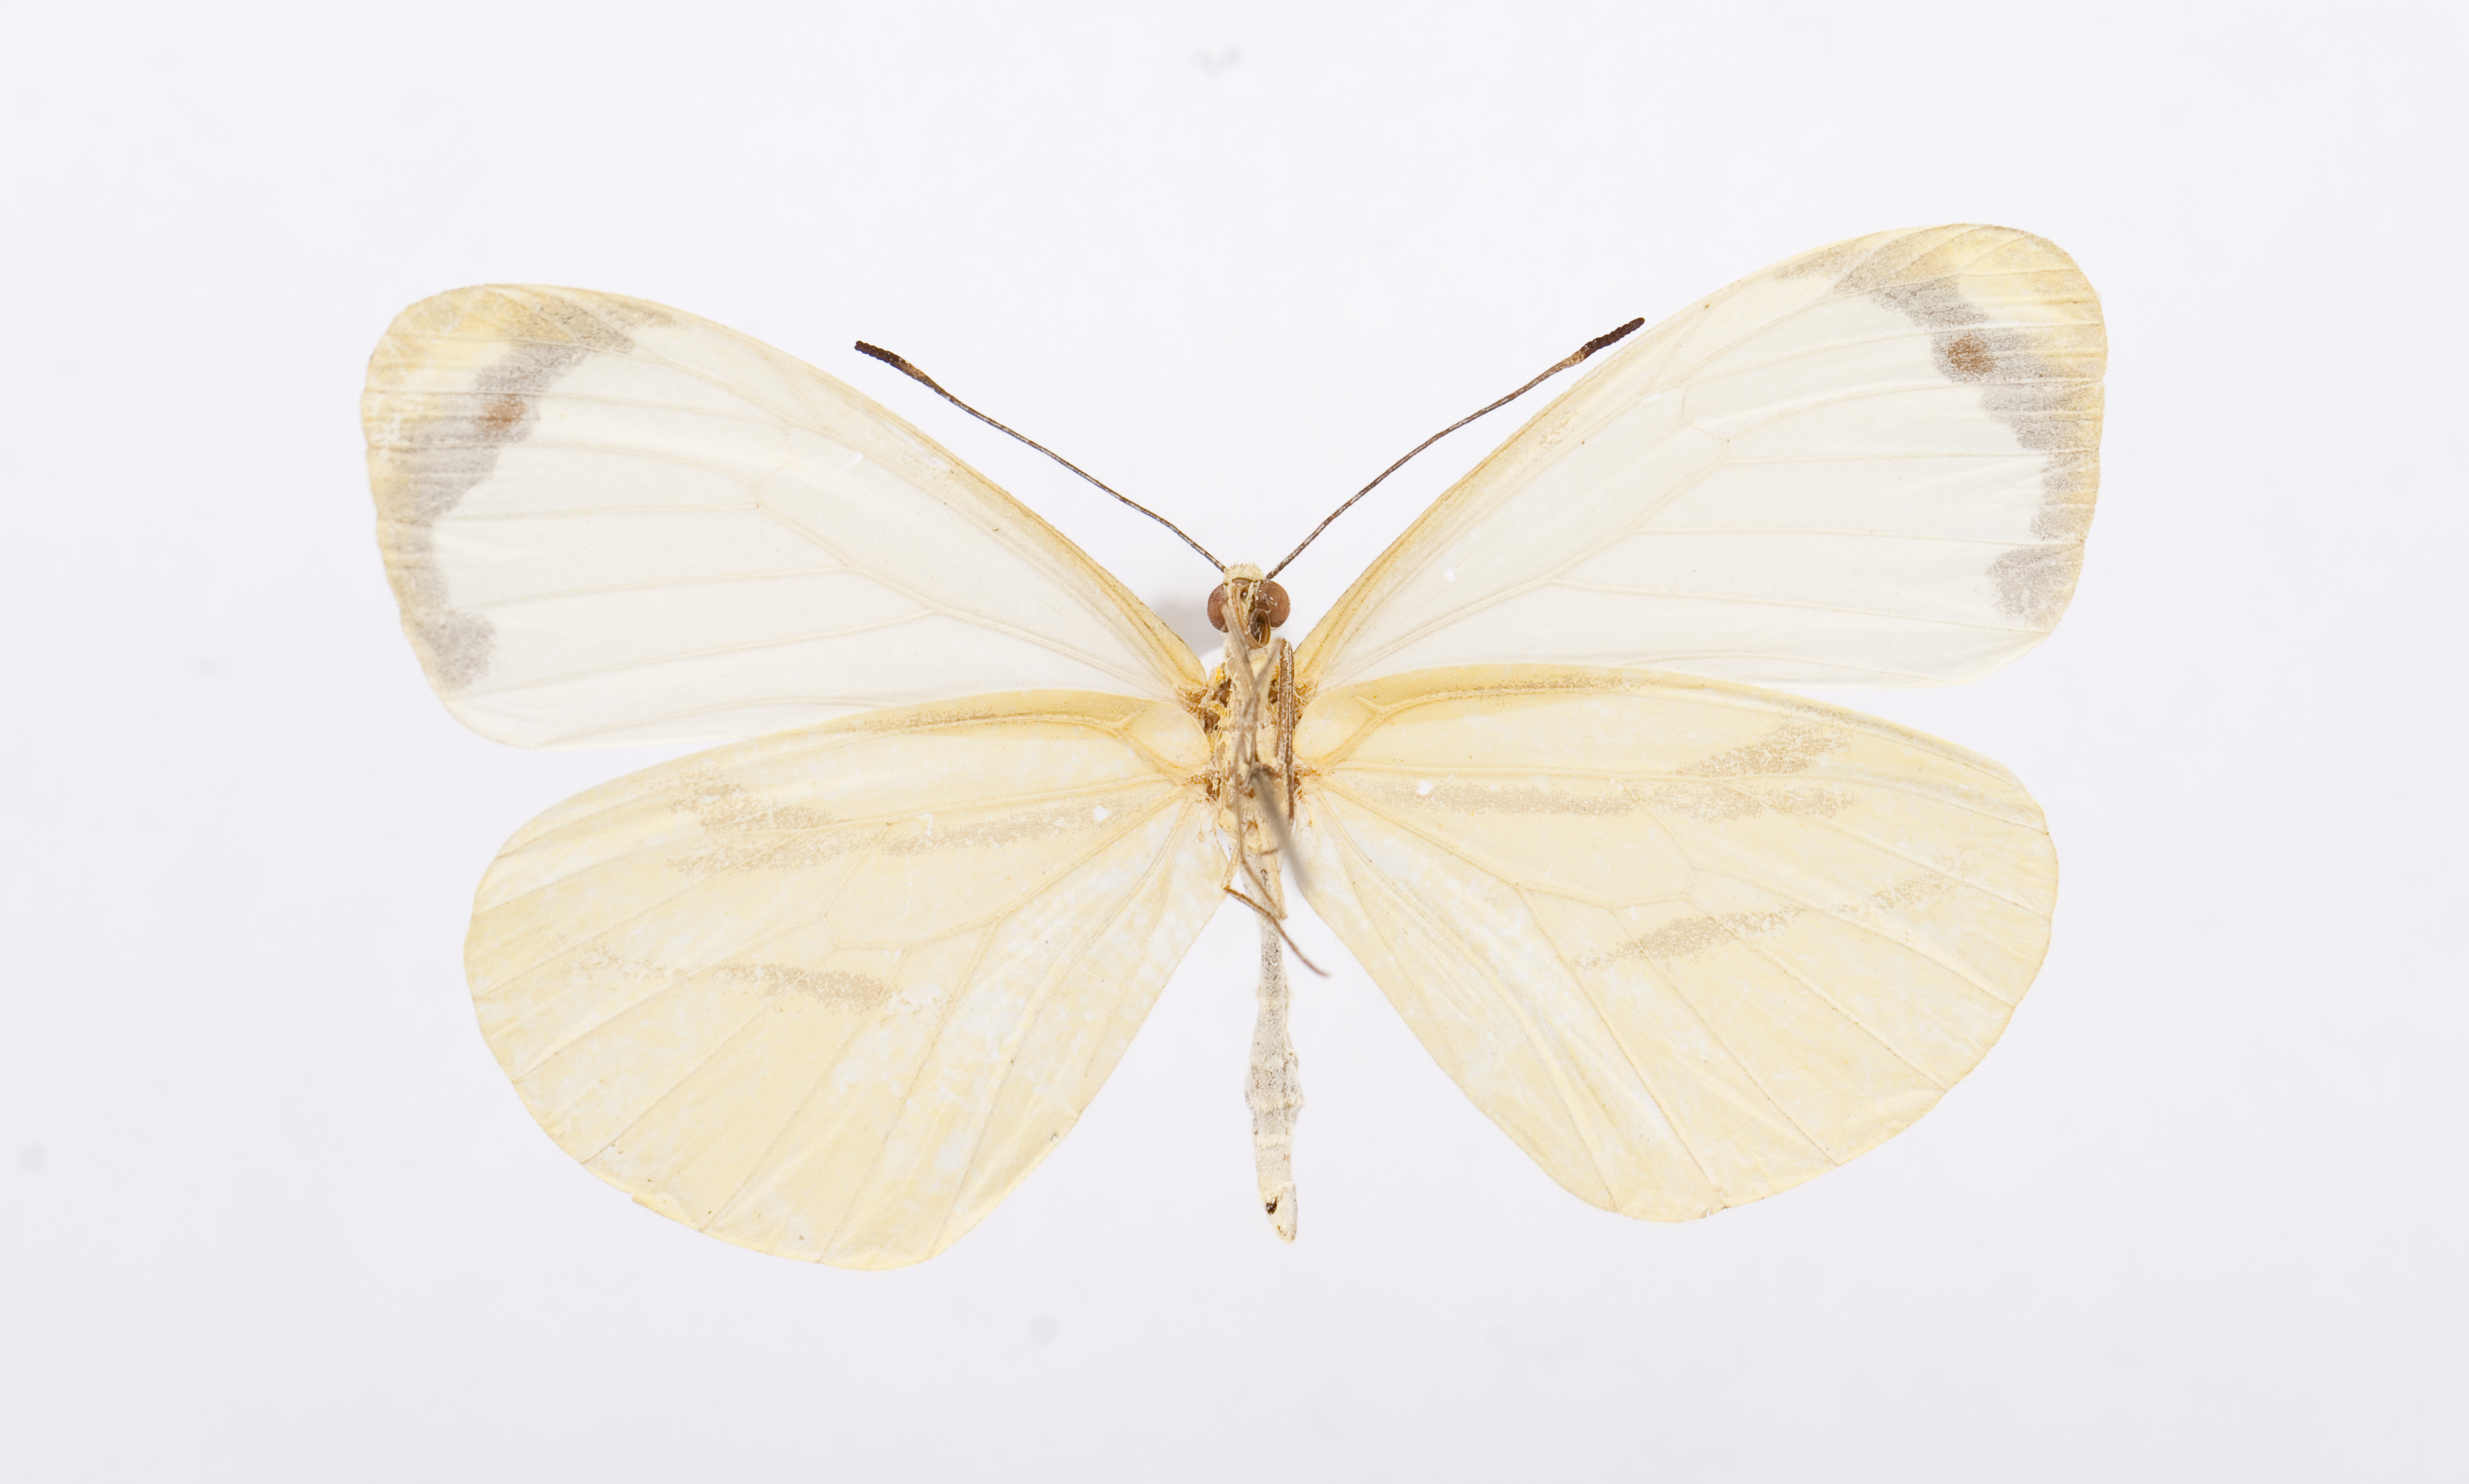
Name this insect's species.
Enantia lina
